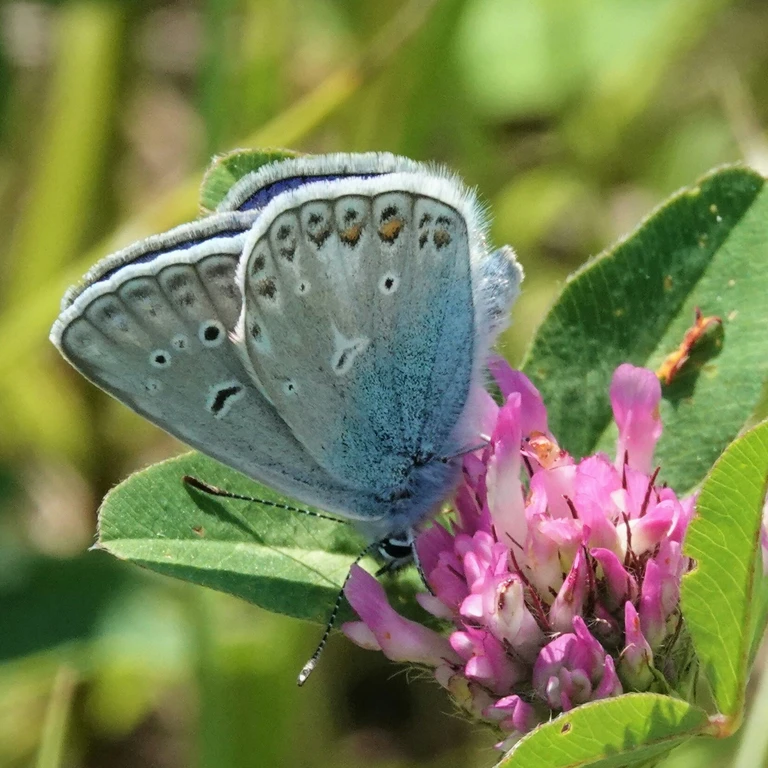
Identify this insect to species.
Polyommatus amandus (also Plebejus amanda)
